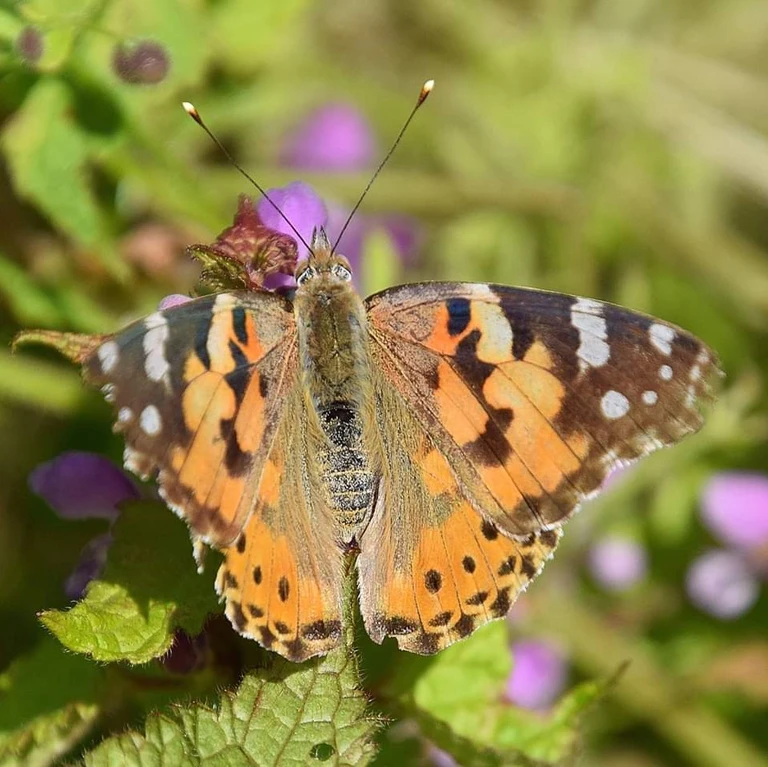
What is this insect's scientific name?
Vanessa cardui
